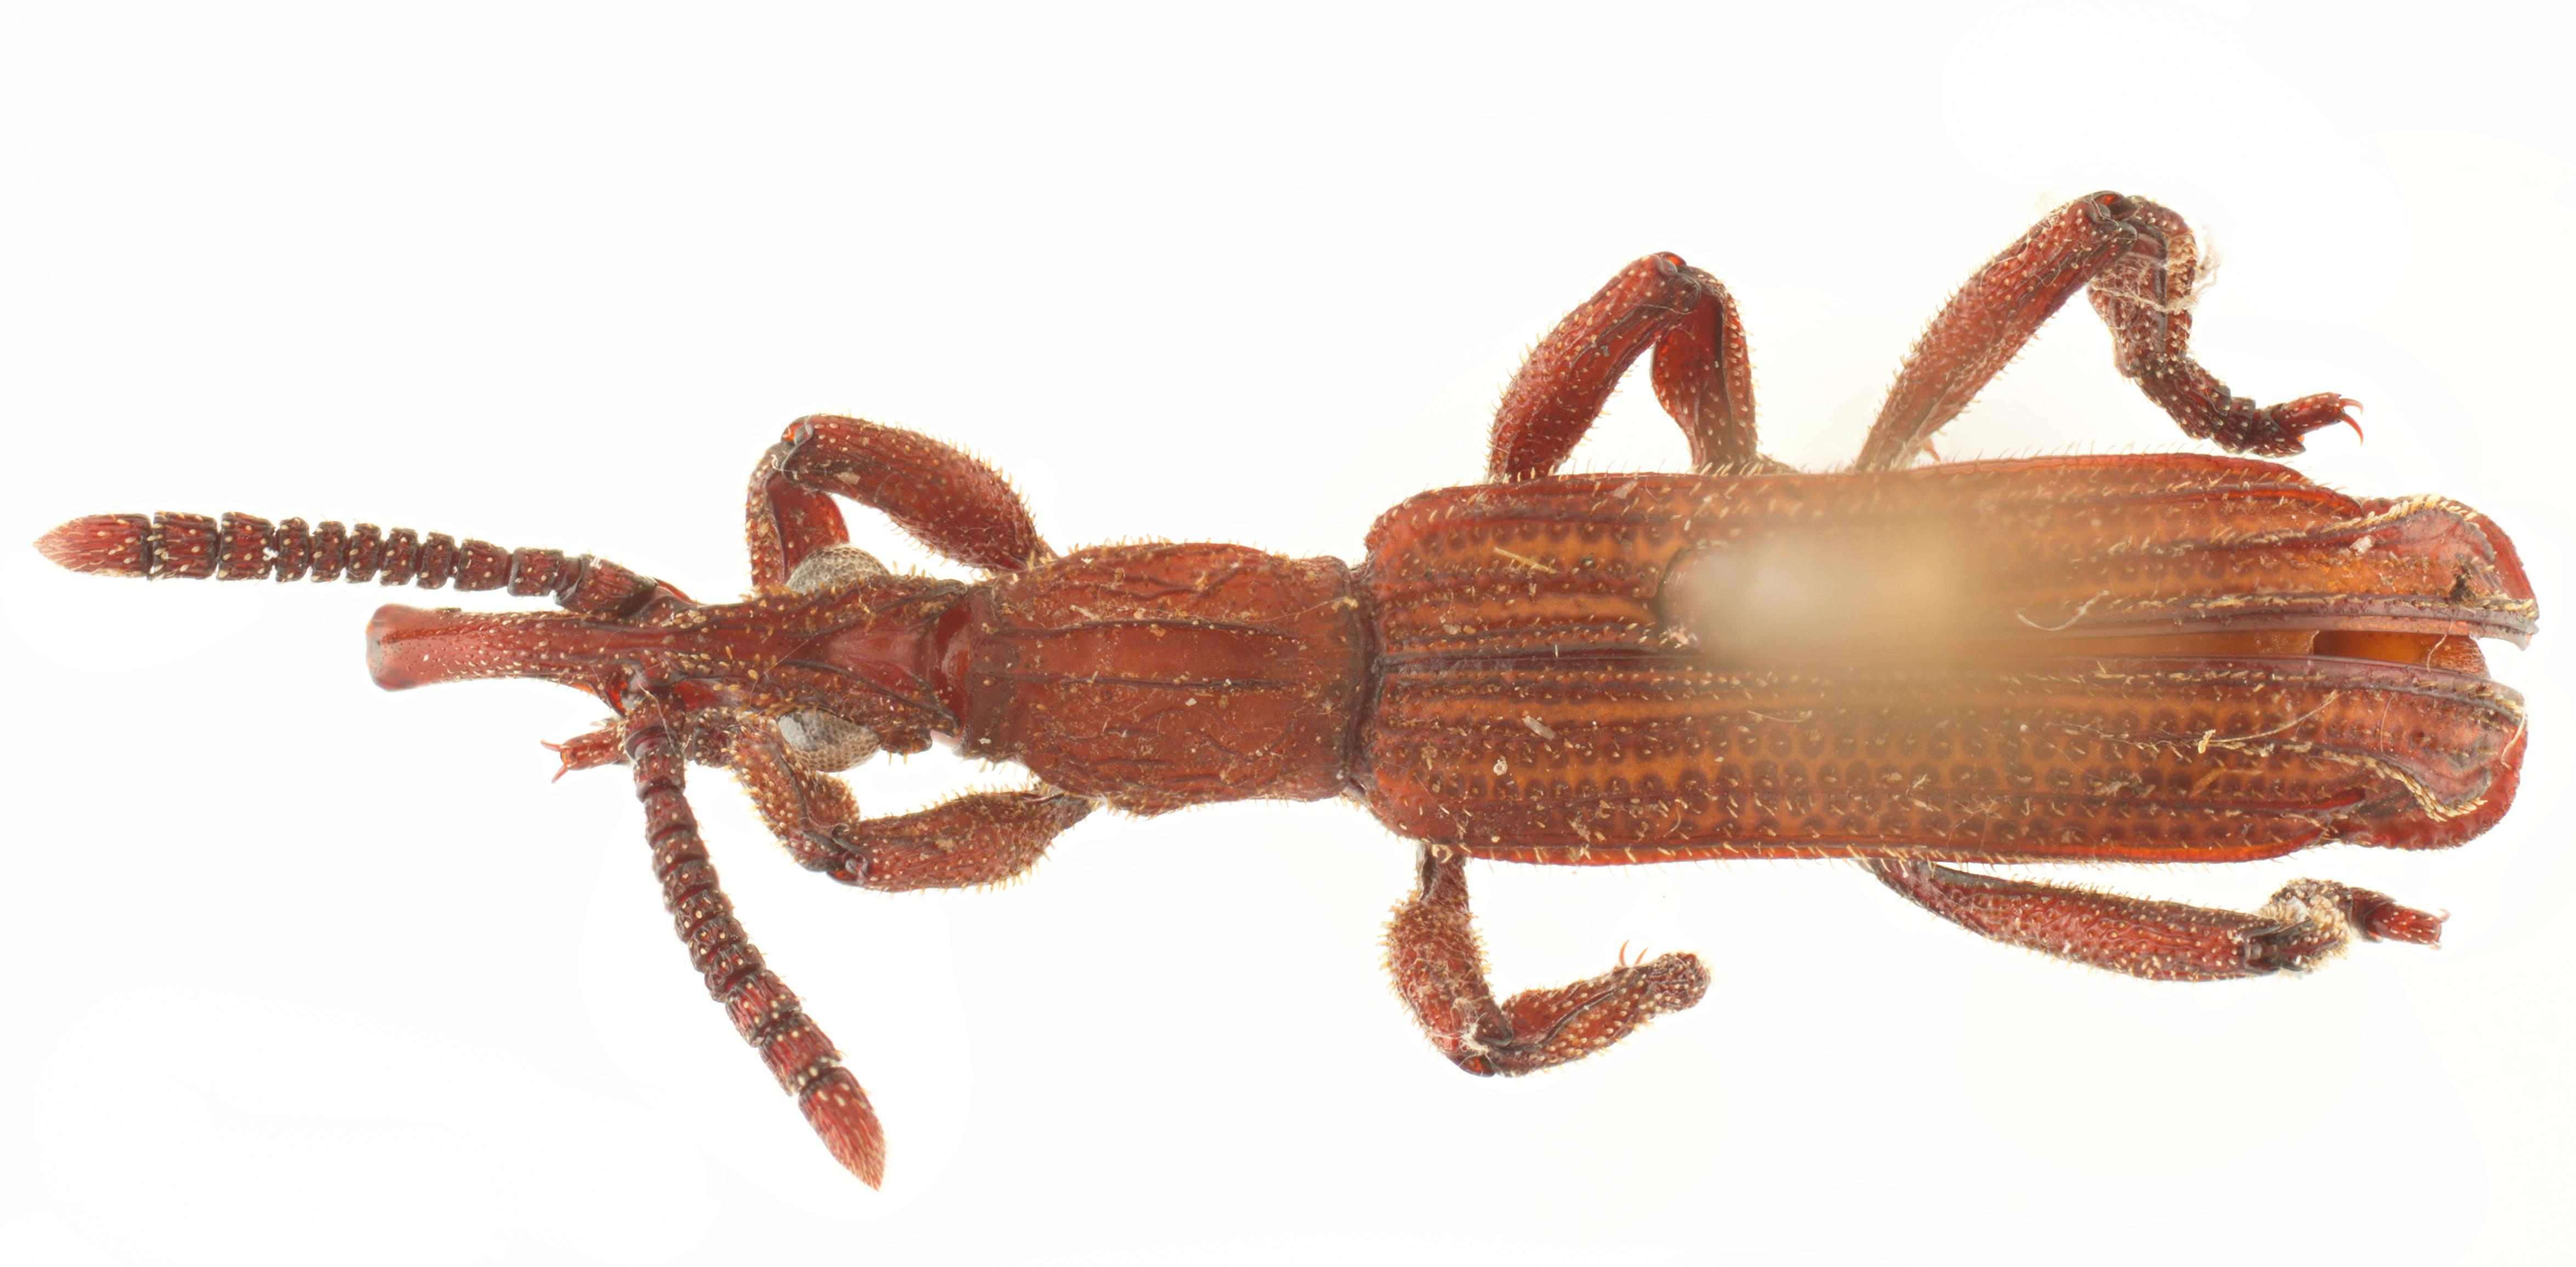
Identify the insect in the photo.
Vasseletia vasseleti
